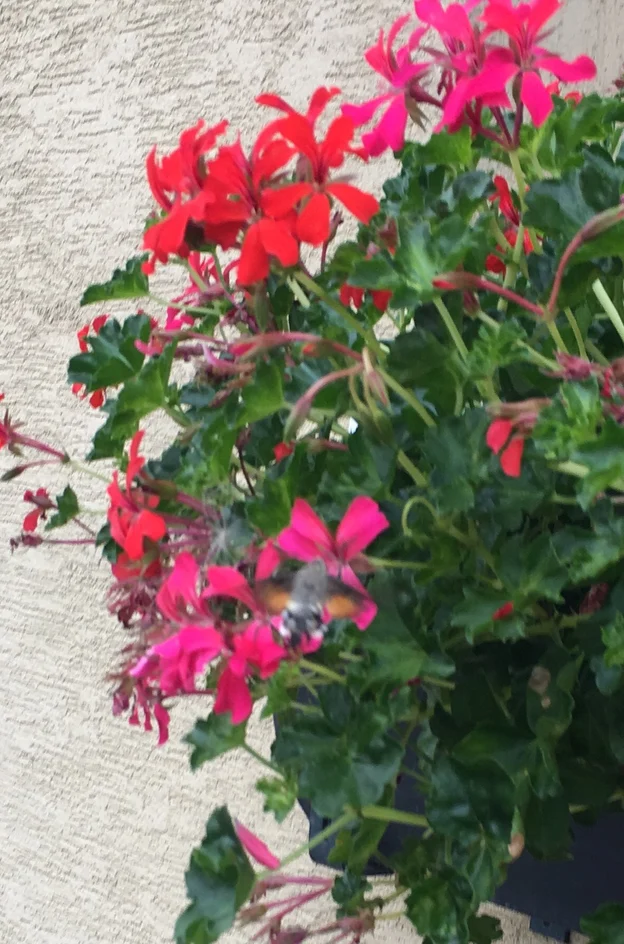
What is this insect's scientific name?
Macroglossum stellatarum
